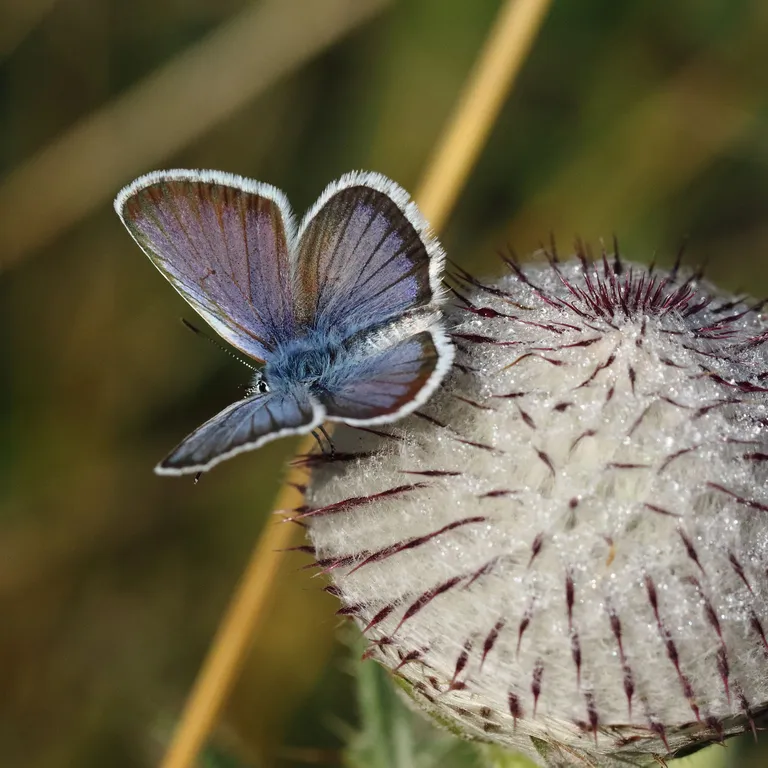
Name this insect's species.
Plebejus argus
